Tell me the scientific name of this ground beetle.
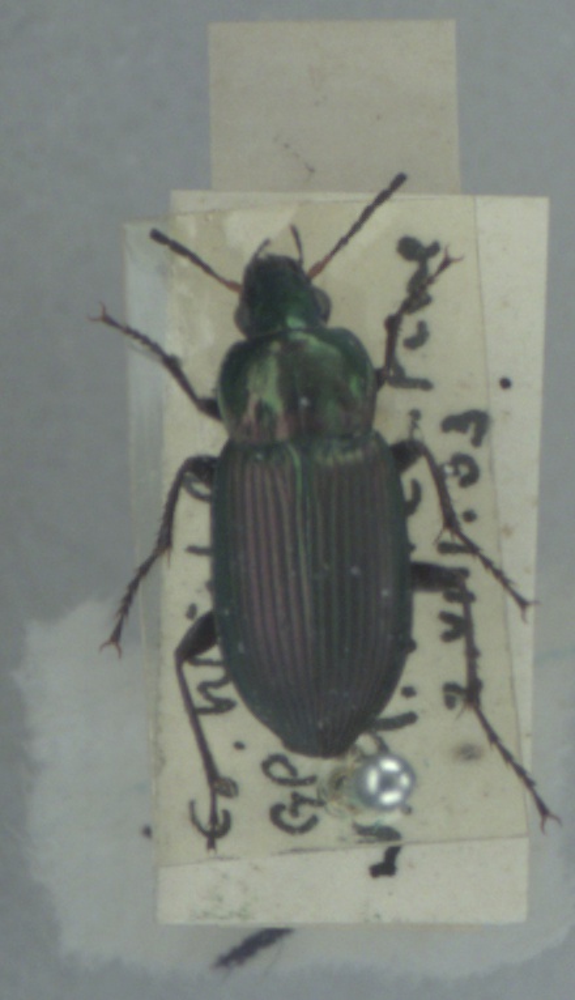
Poecilus cupreus
